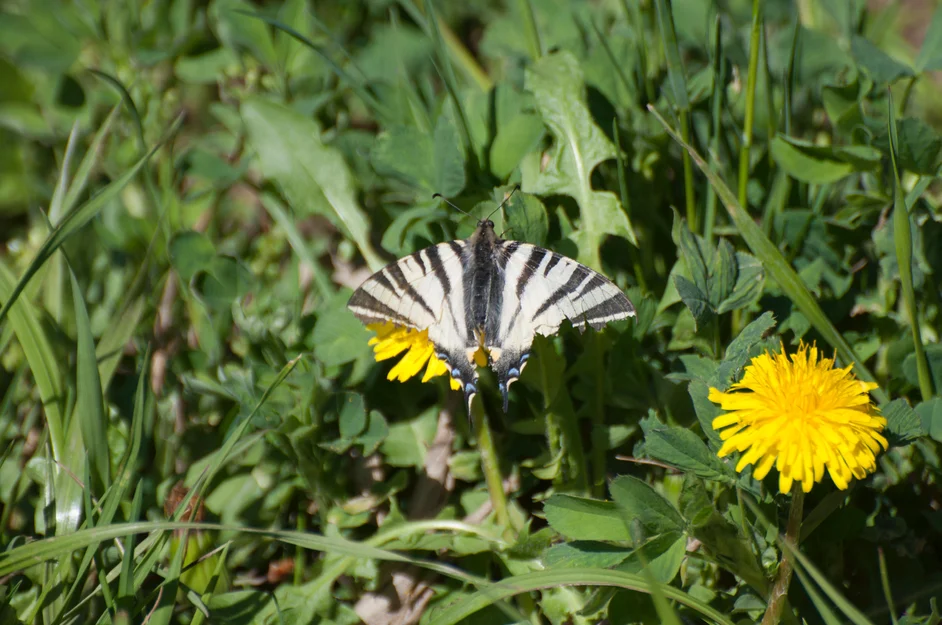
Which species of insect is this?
Iphiclides podalirius
